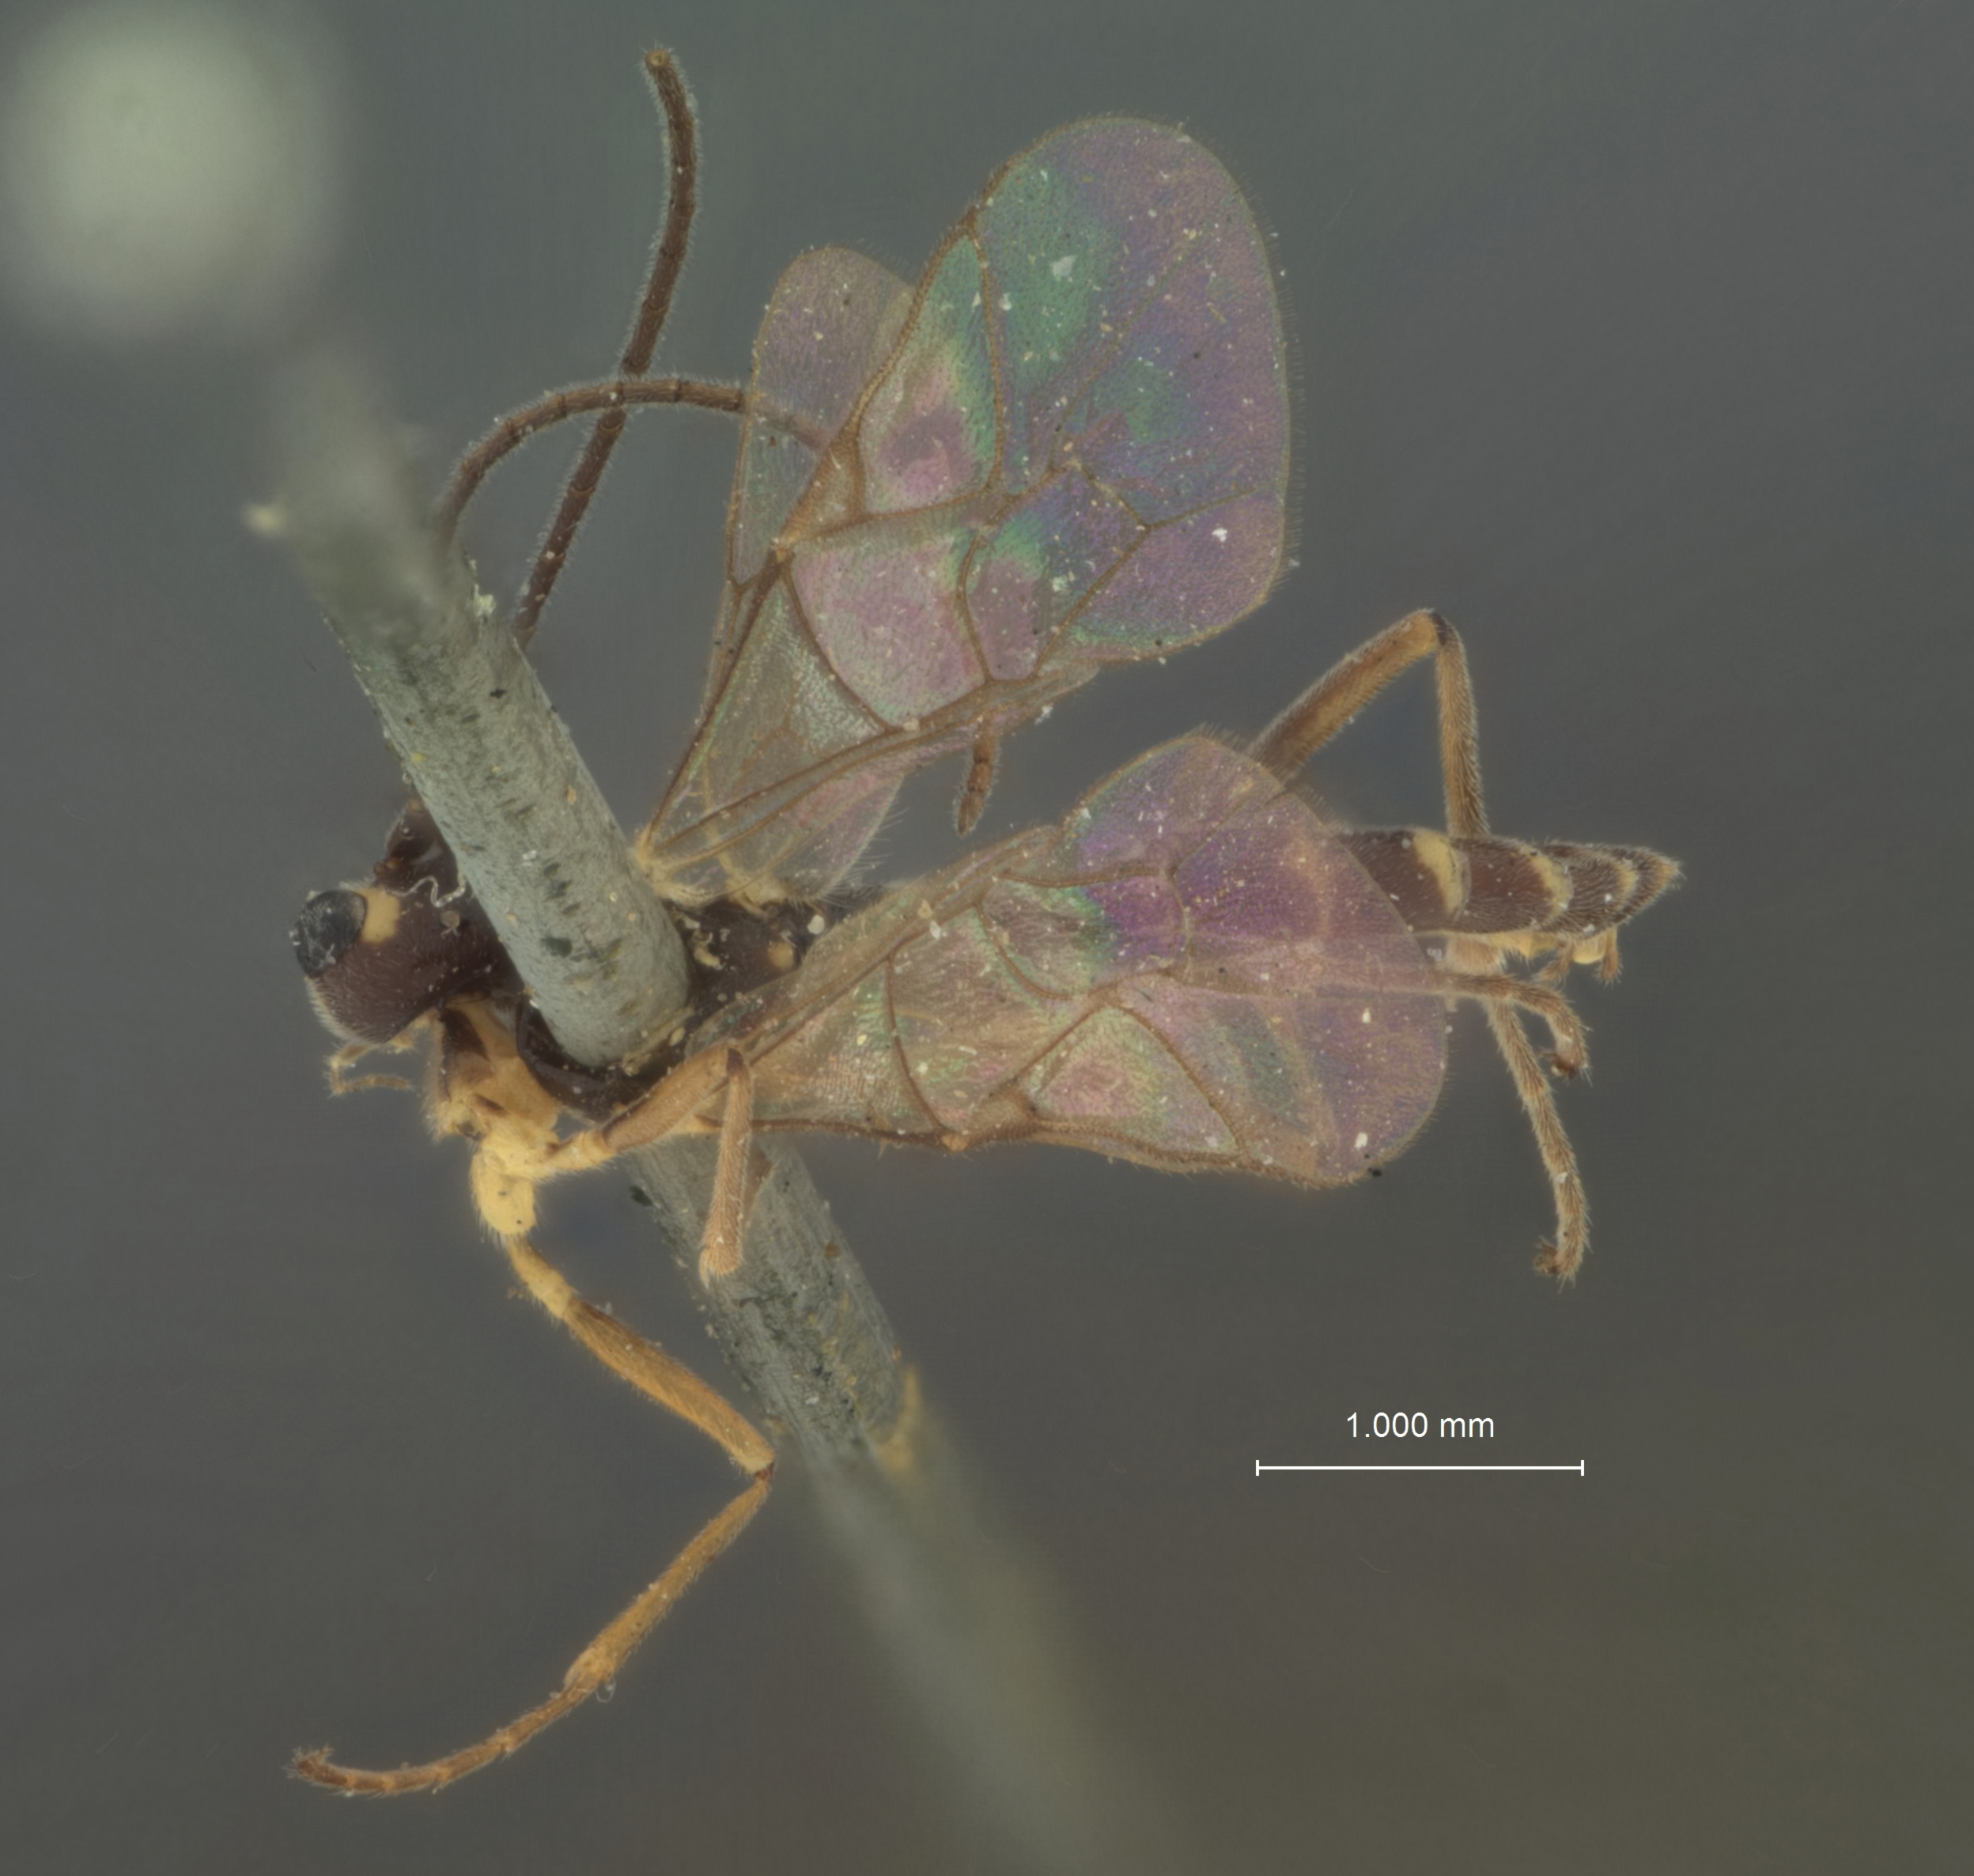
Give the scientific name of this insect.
Spanotecnus flavopictus
